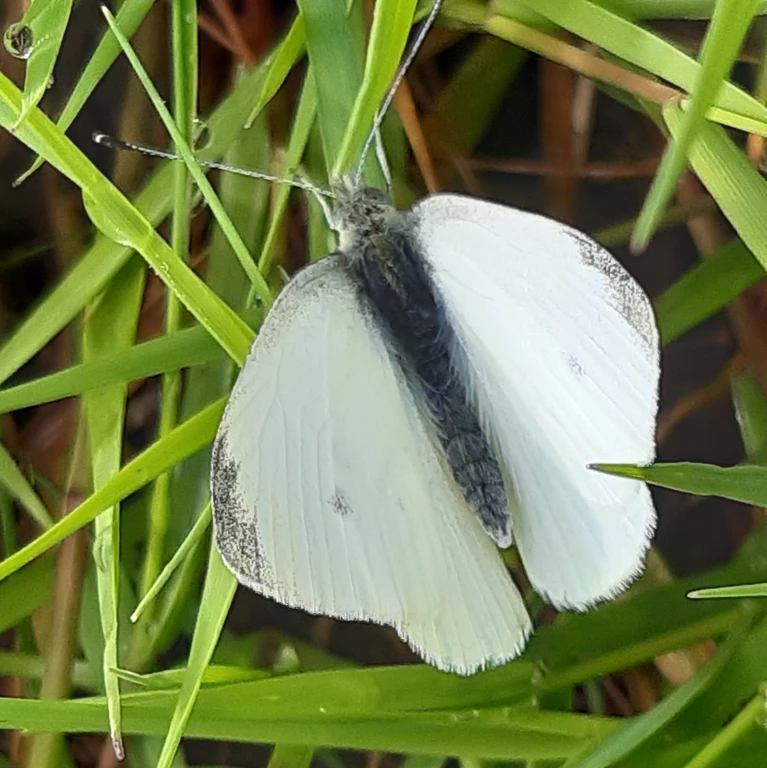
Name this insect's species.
Pieris napi
